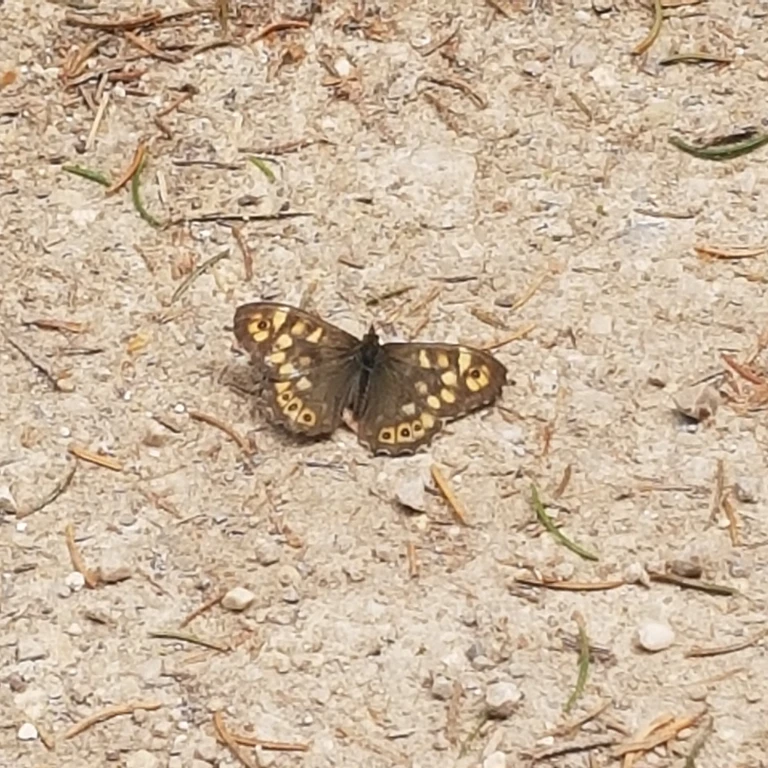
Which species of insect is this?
Pararge aegeria
